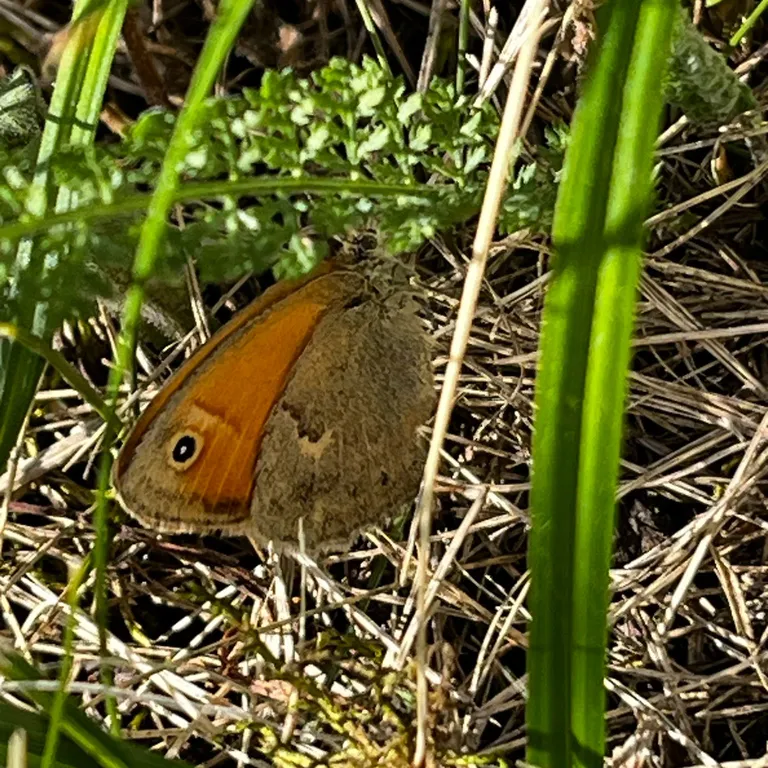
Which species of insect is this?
Coenonympha pamphilus
